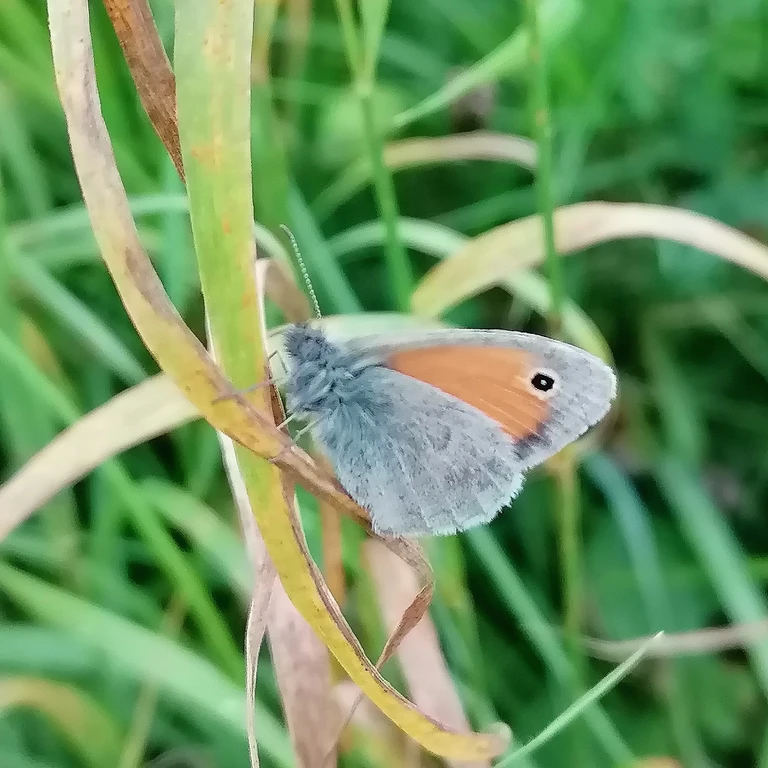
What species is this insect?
Coenonympha pamphilus
